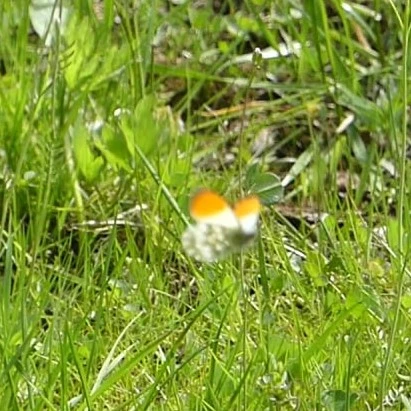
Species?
Anthocharis cardamines
